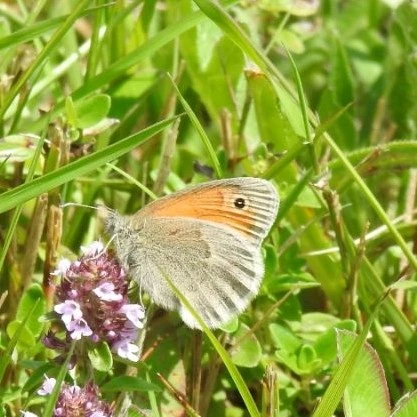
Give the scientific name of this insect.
Coenonympha pamphilus
